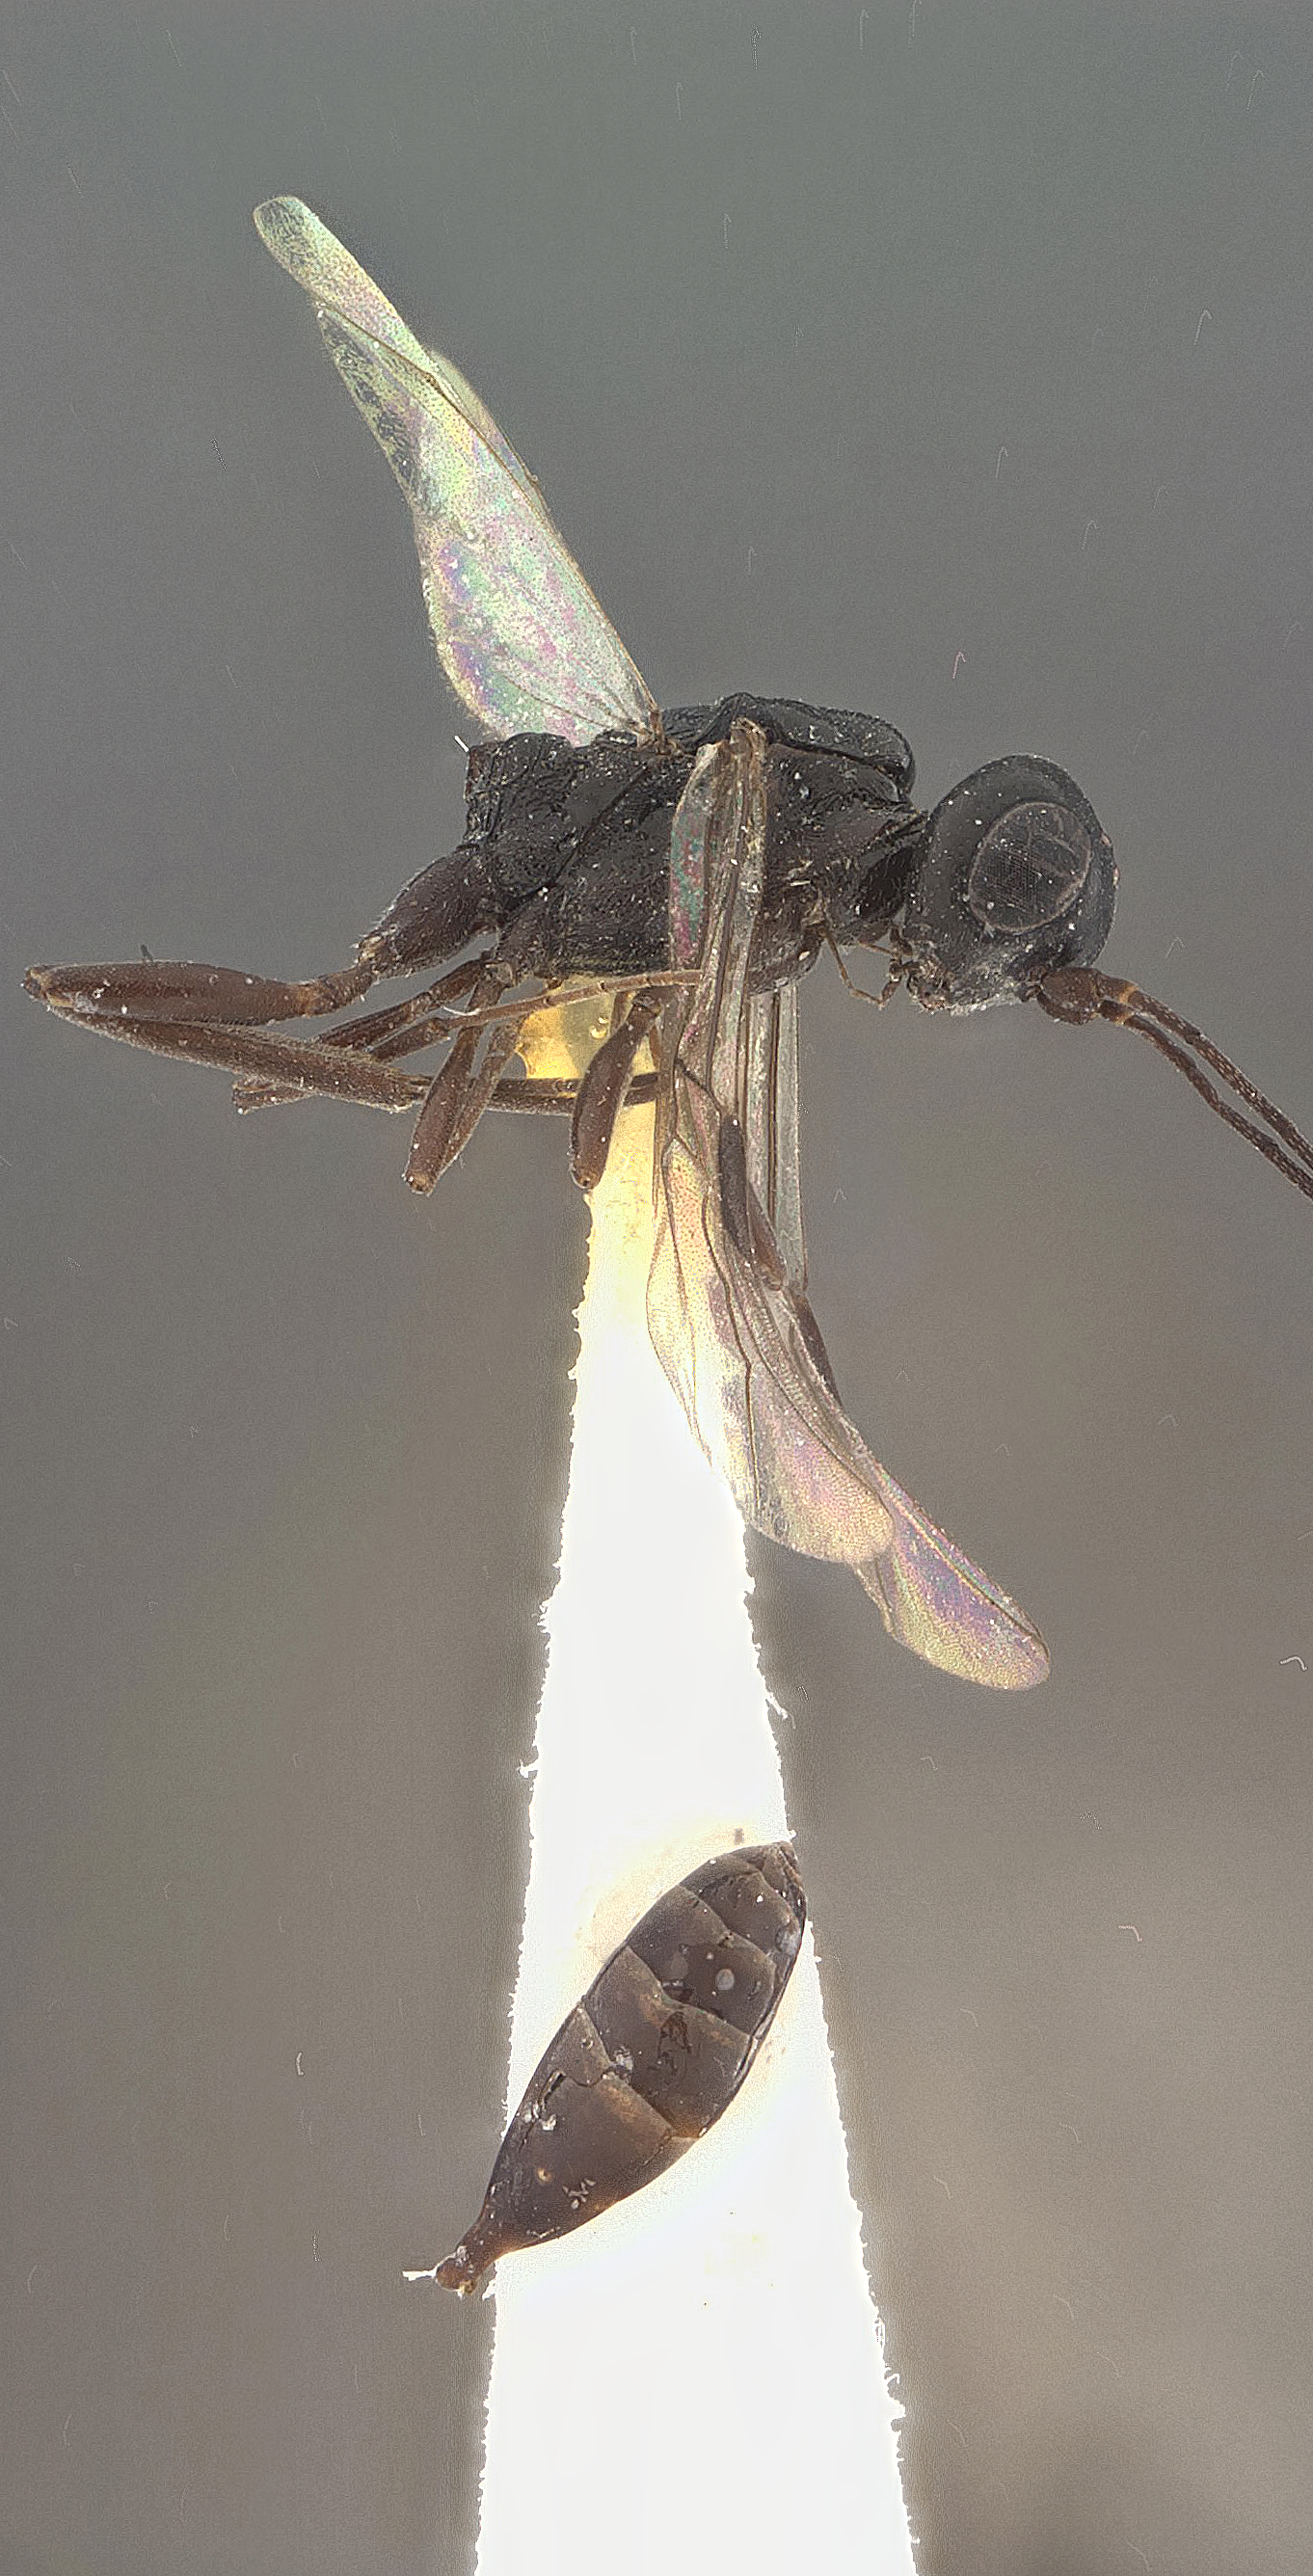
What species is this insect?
Aulacus aneurus
